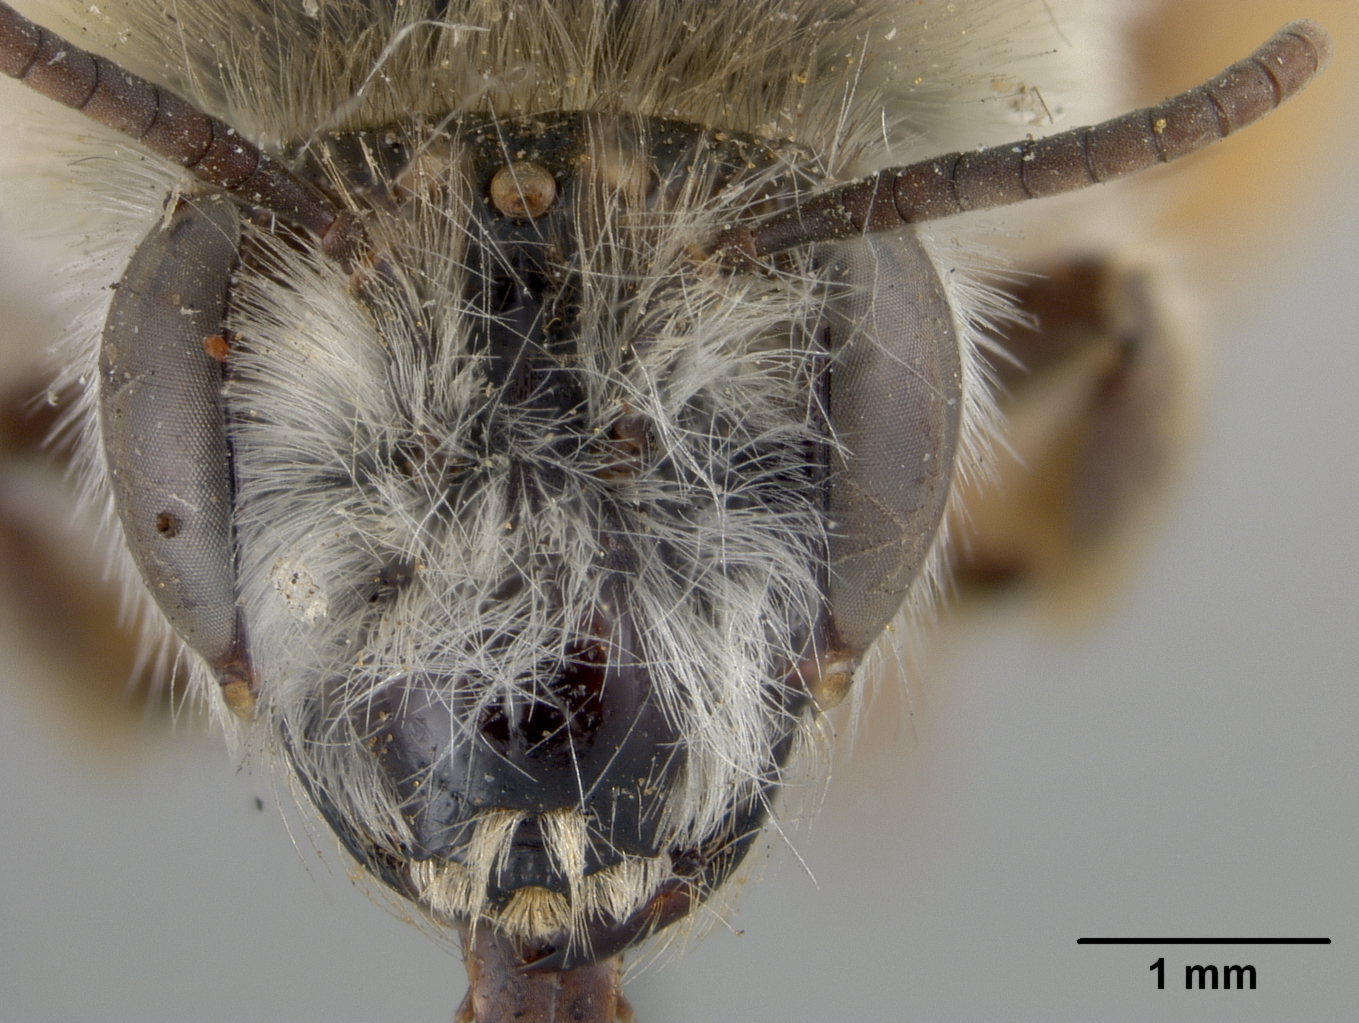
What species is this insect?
Megandrena larreae
